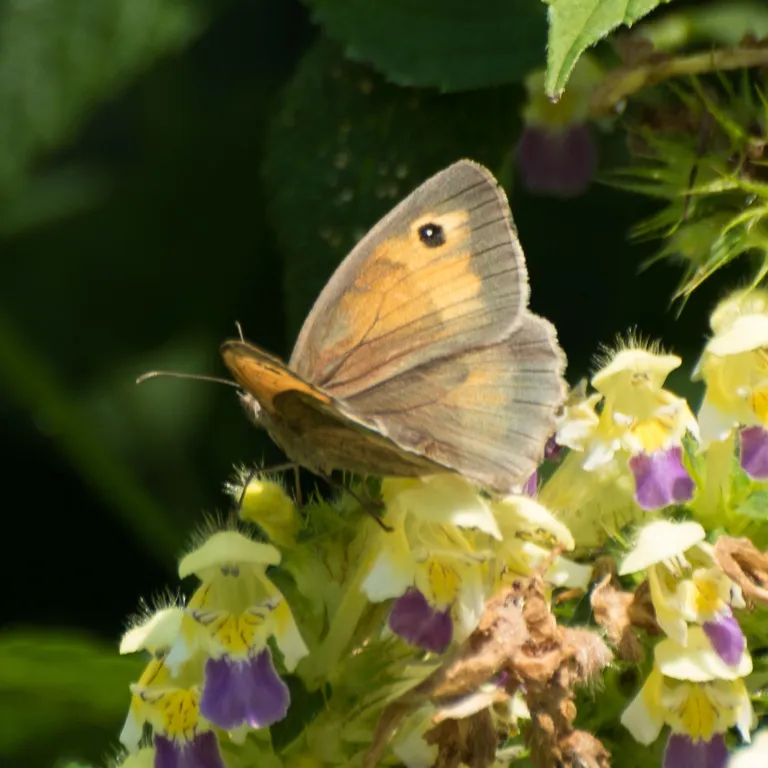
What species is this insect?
Maniola jurtina
